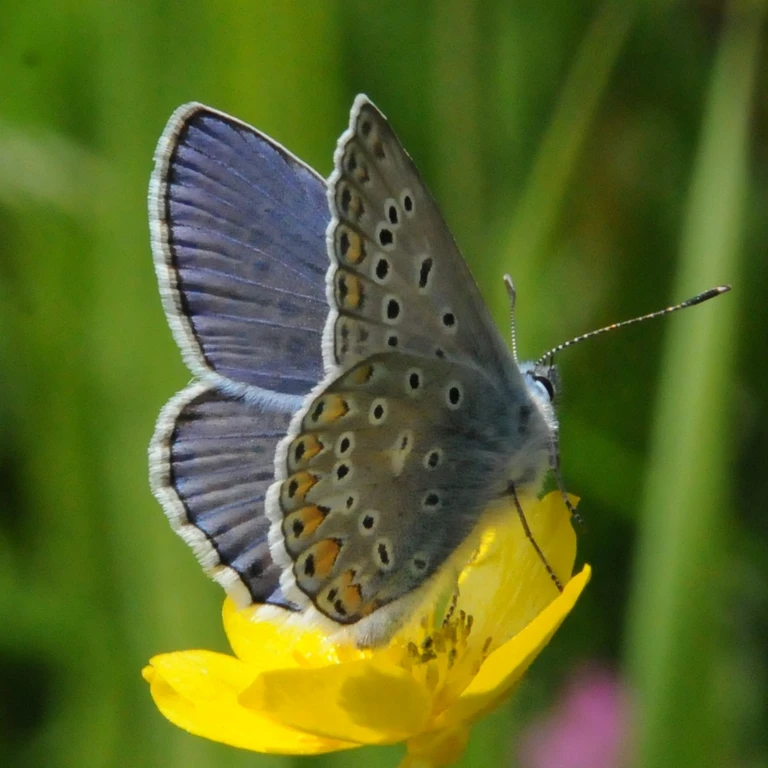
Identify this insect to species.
Polyommatus icarus
